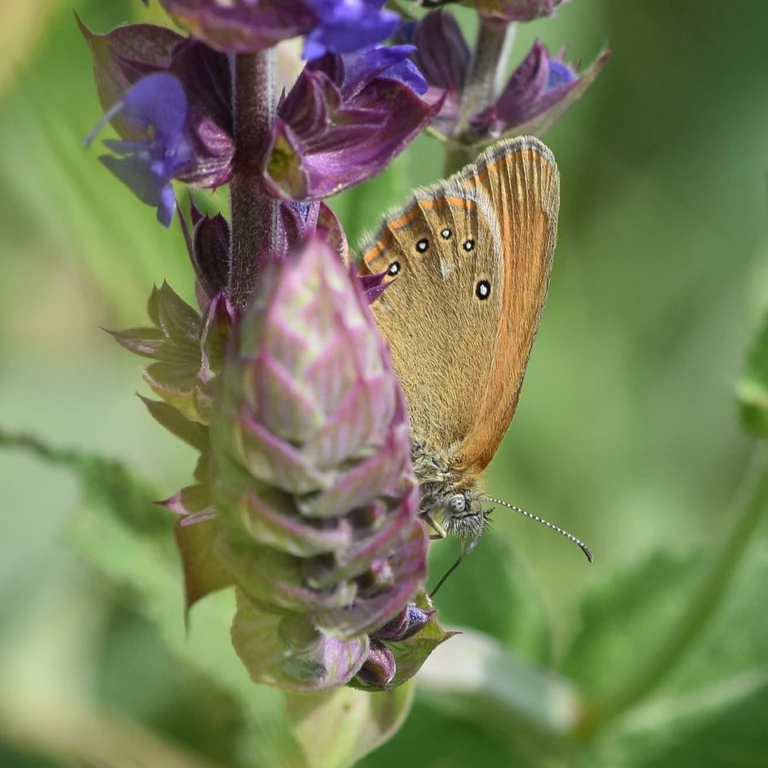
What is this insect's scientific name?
Coenonympha glycerion (also Coenonympha iphis)
